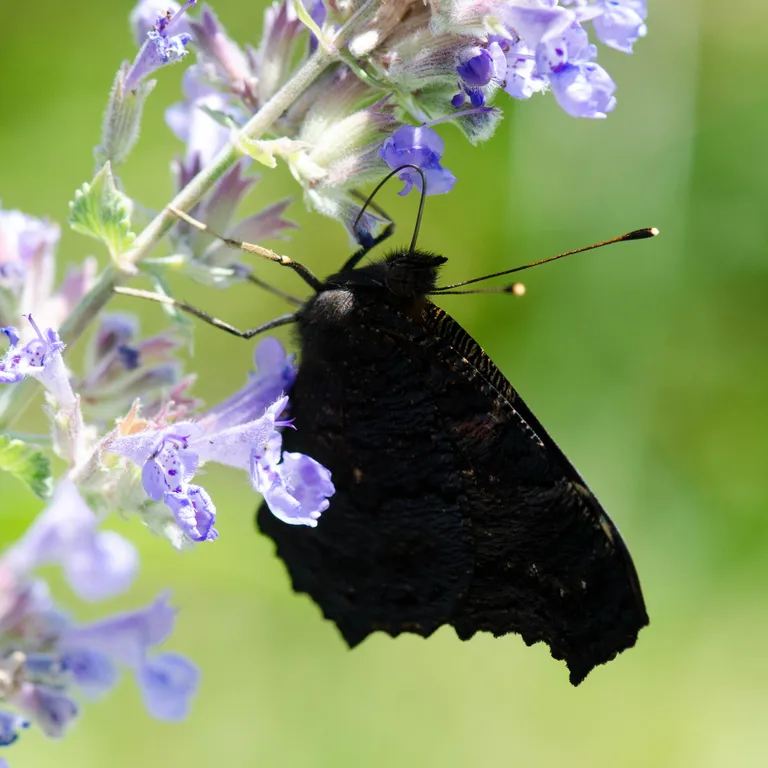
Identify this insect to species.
Aglais io
